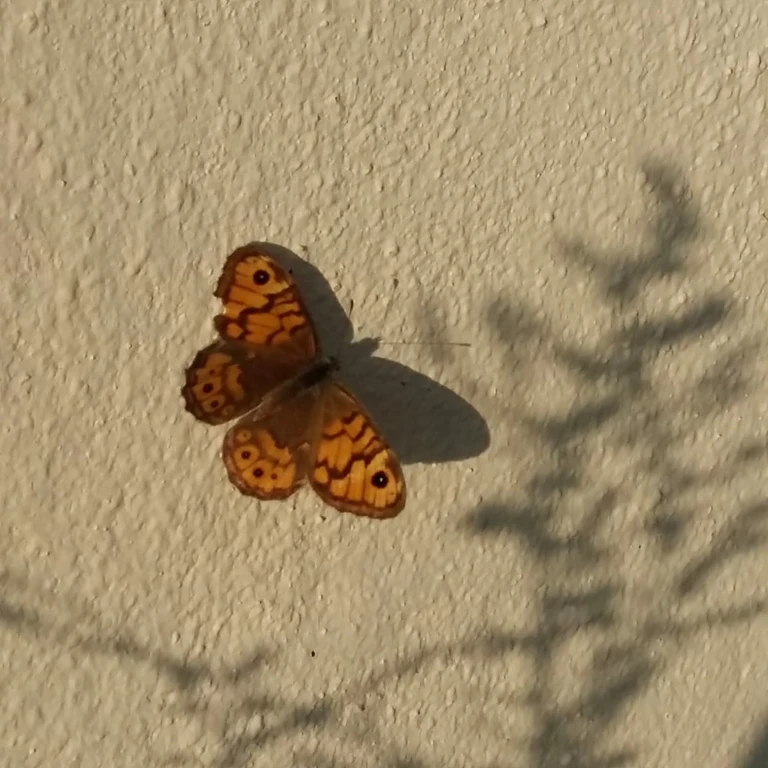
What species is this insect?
Lasiommata megera (also Pararge megera)
